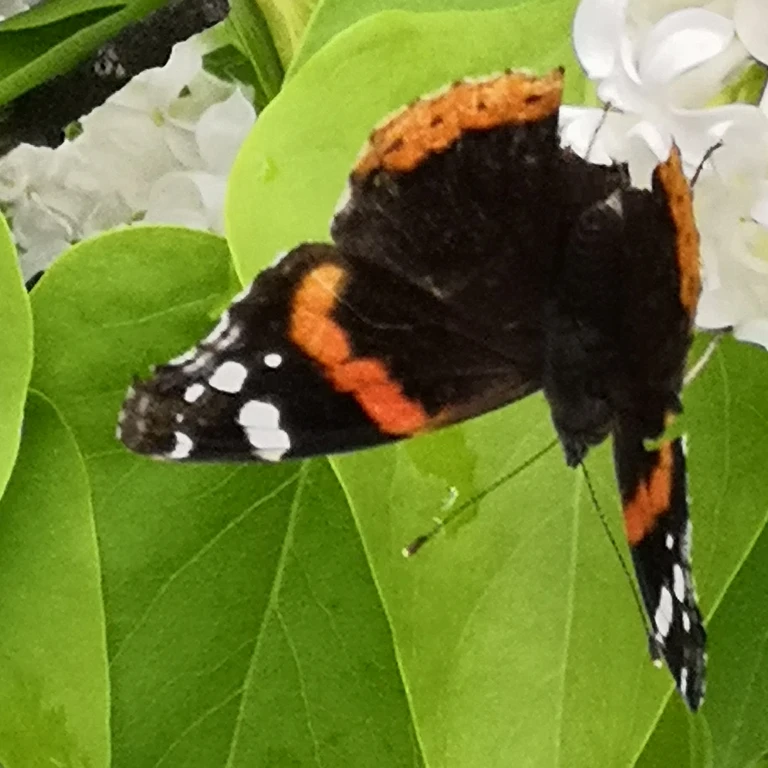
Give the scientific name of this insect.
Vanessa atalanta
